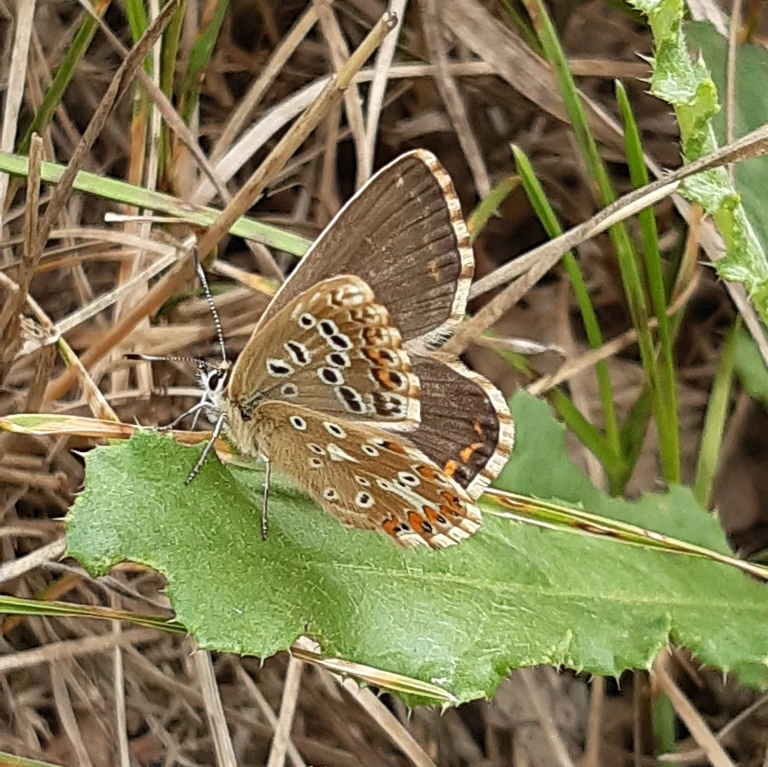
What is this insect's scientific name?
Lysandra coridon
